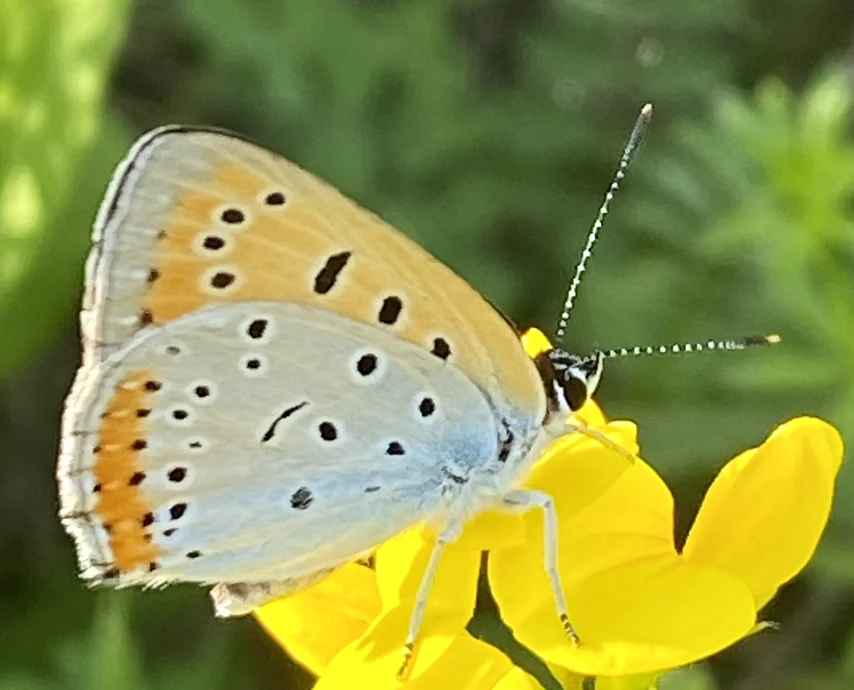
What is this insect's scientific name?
Lycaena dispar
